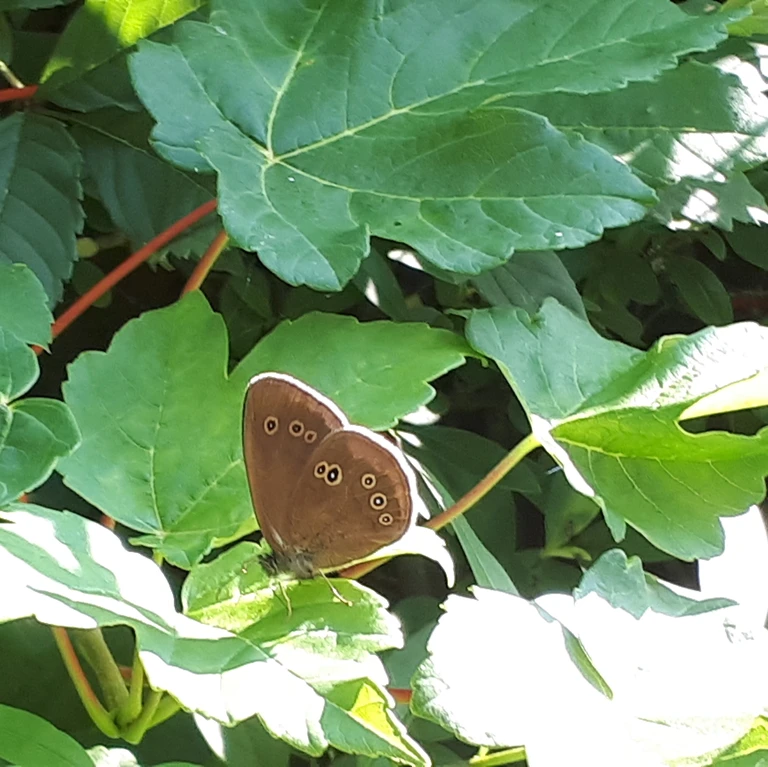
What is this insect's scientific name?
Aphantopus hyperantus
